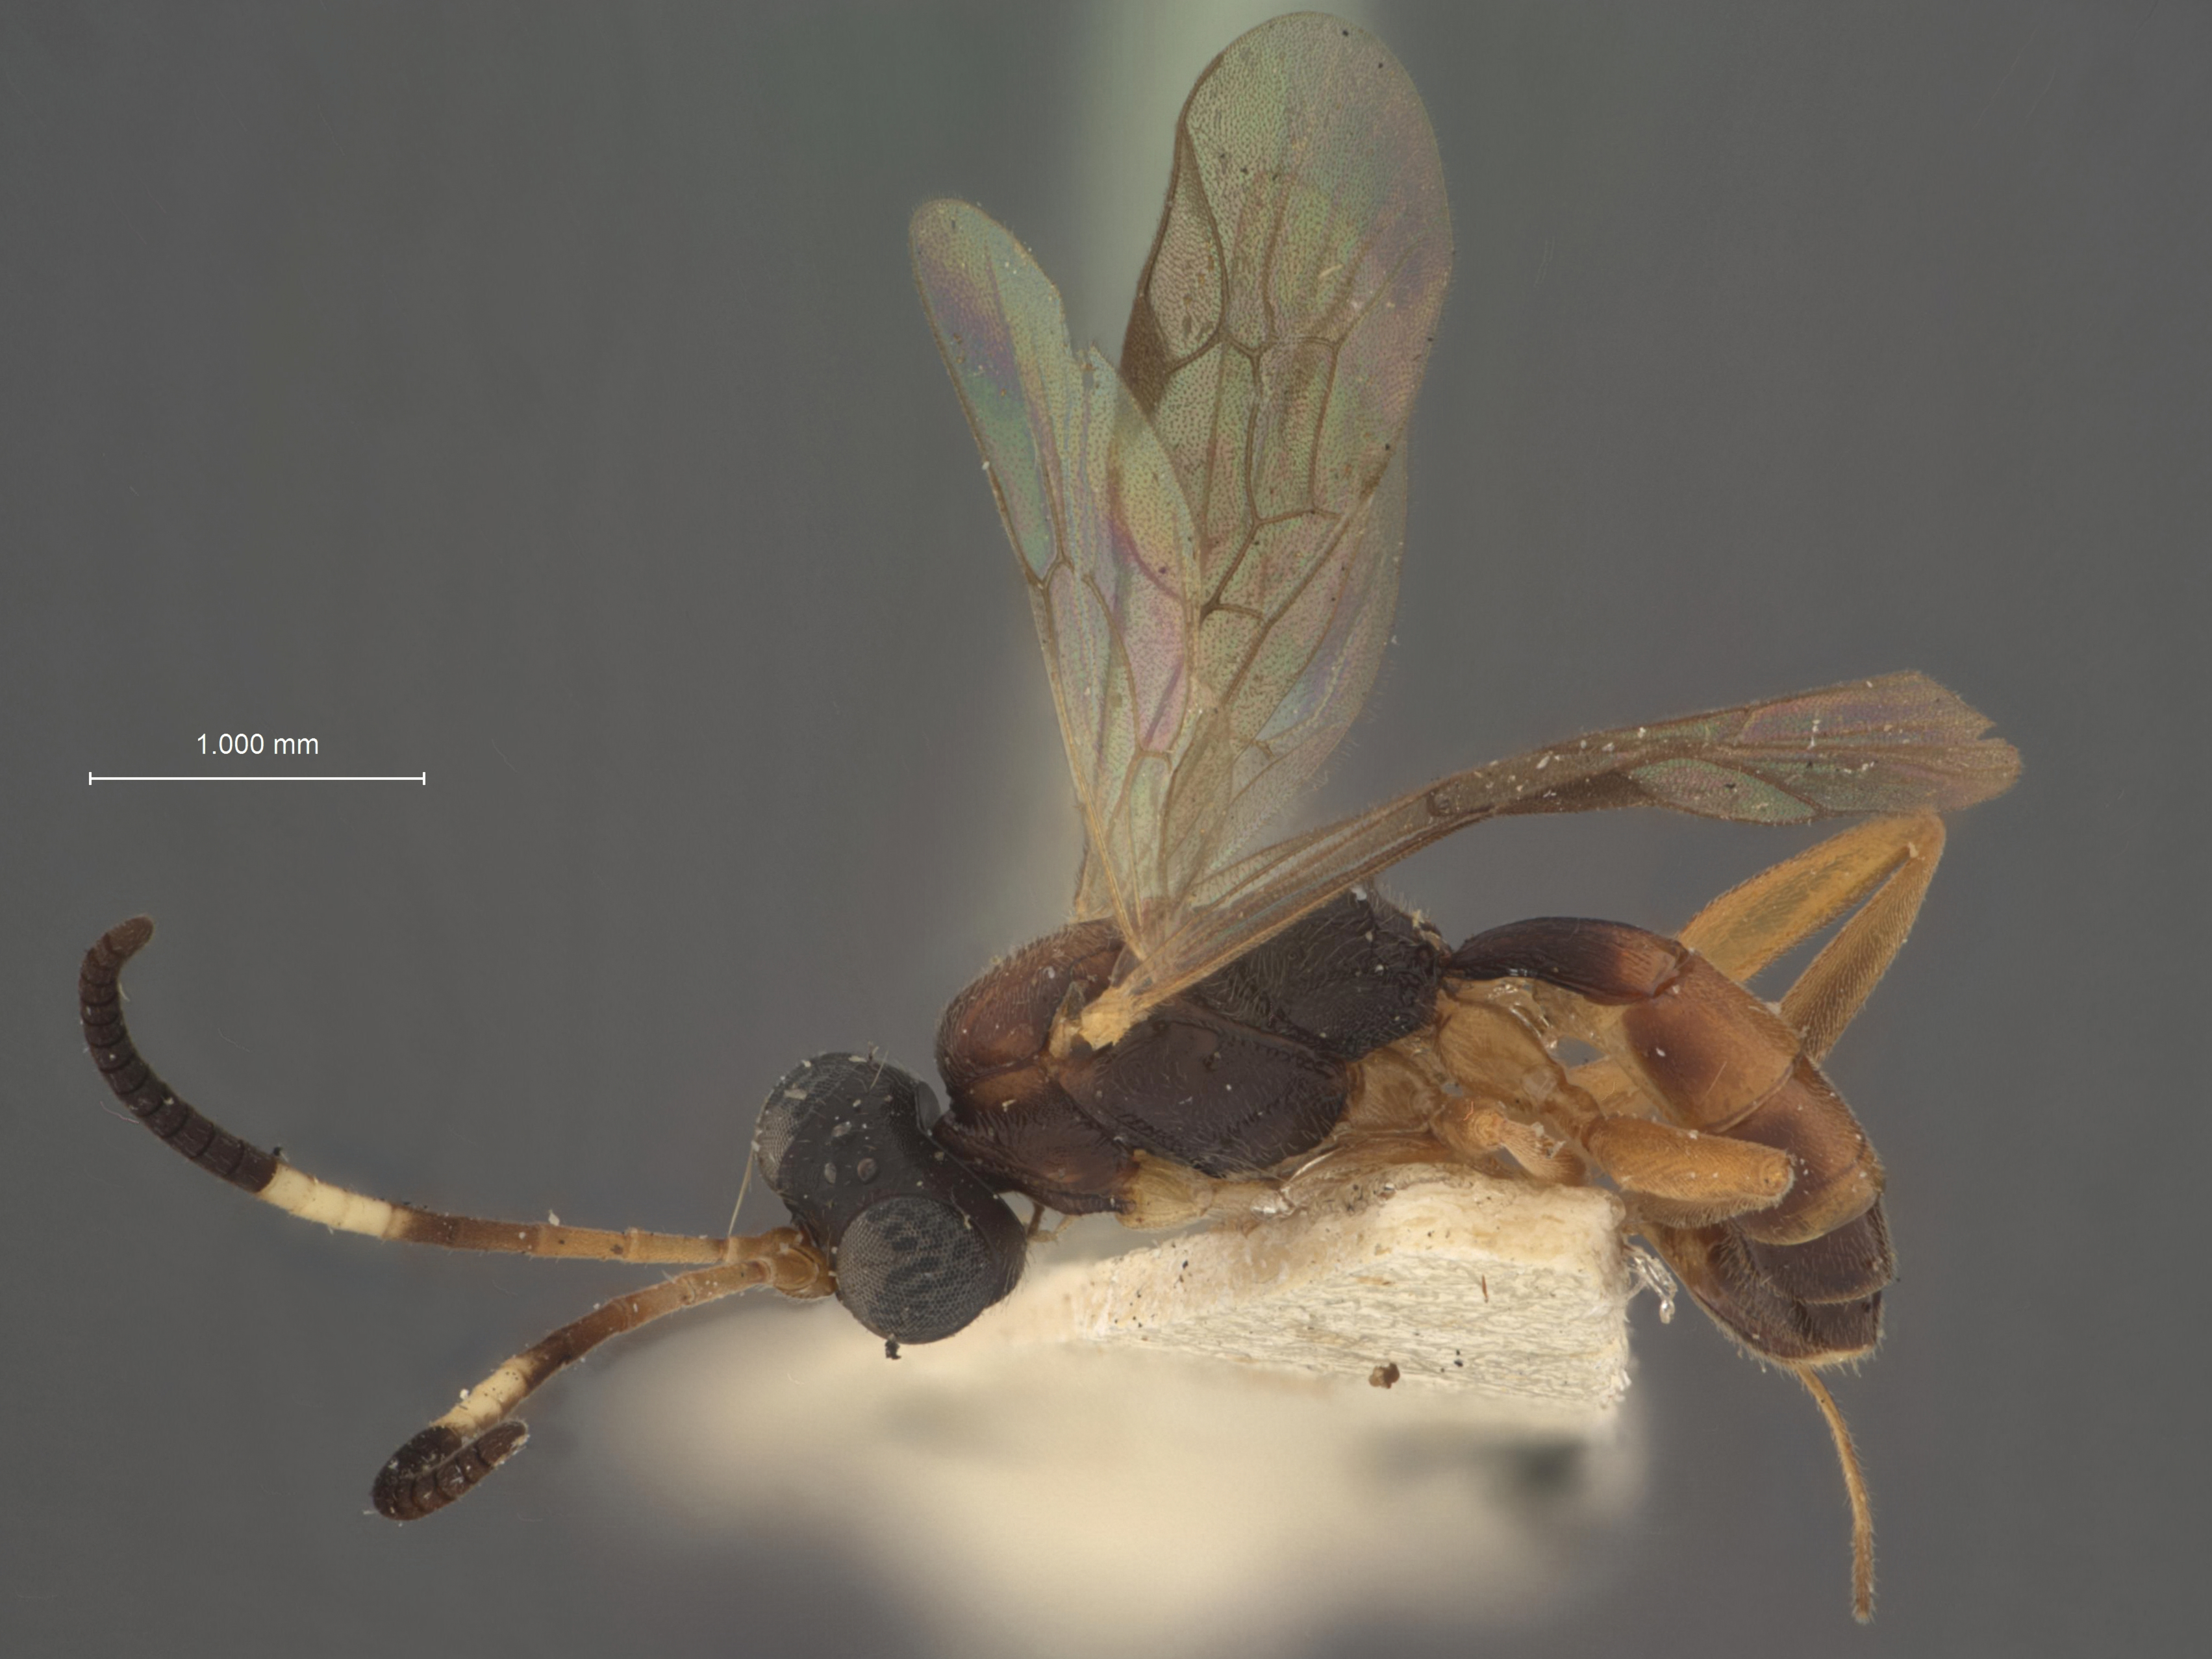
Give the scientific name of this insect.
Lymeon testaceipes
